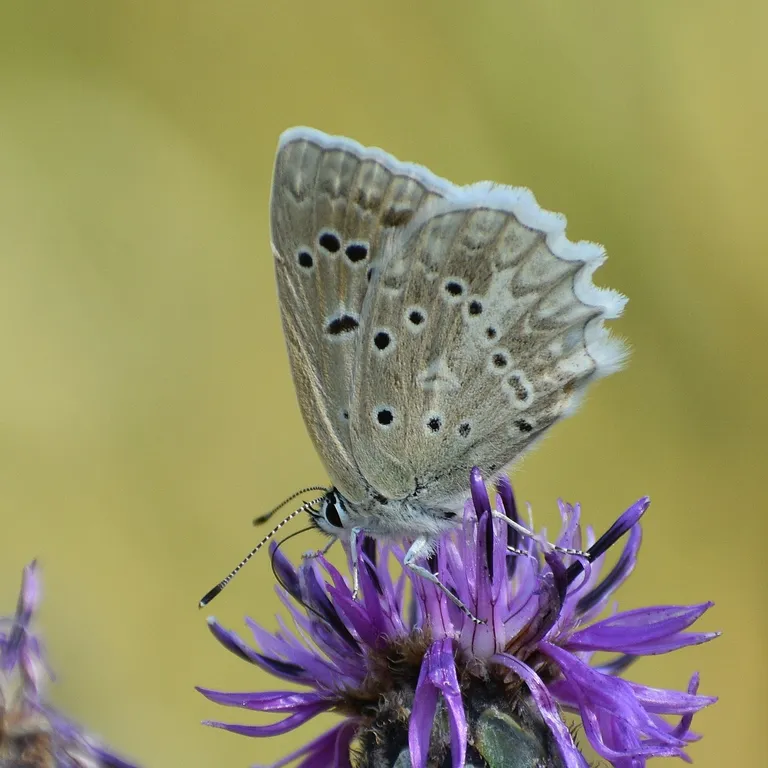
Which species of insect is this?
Polyommatus daphnis
